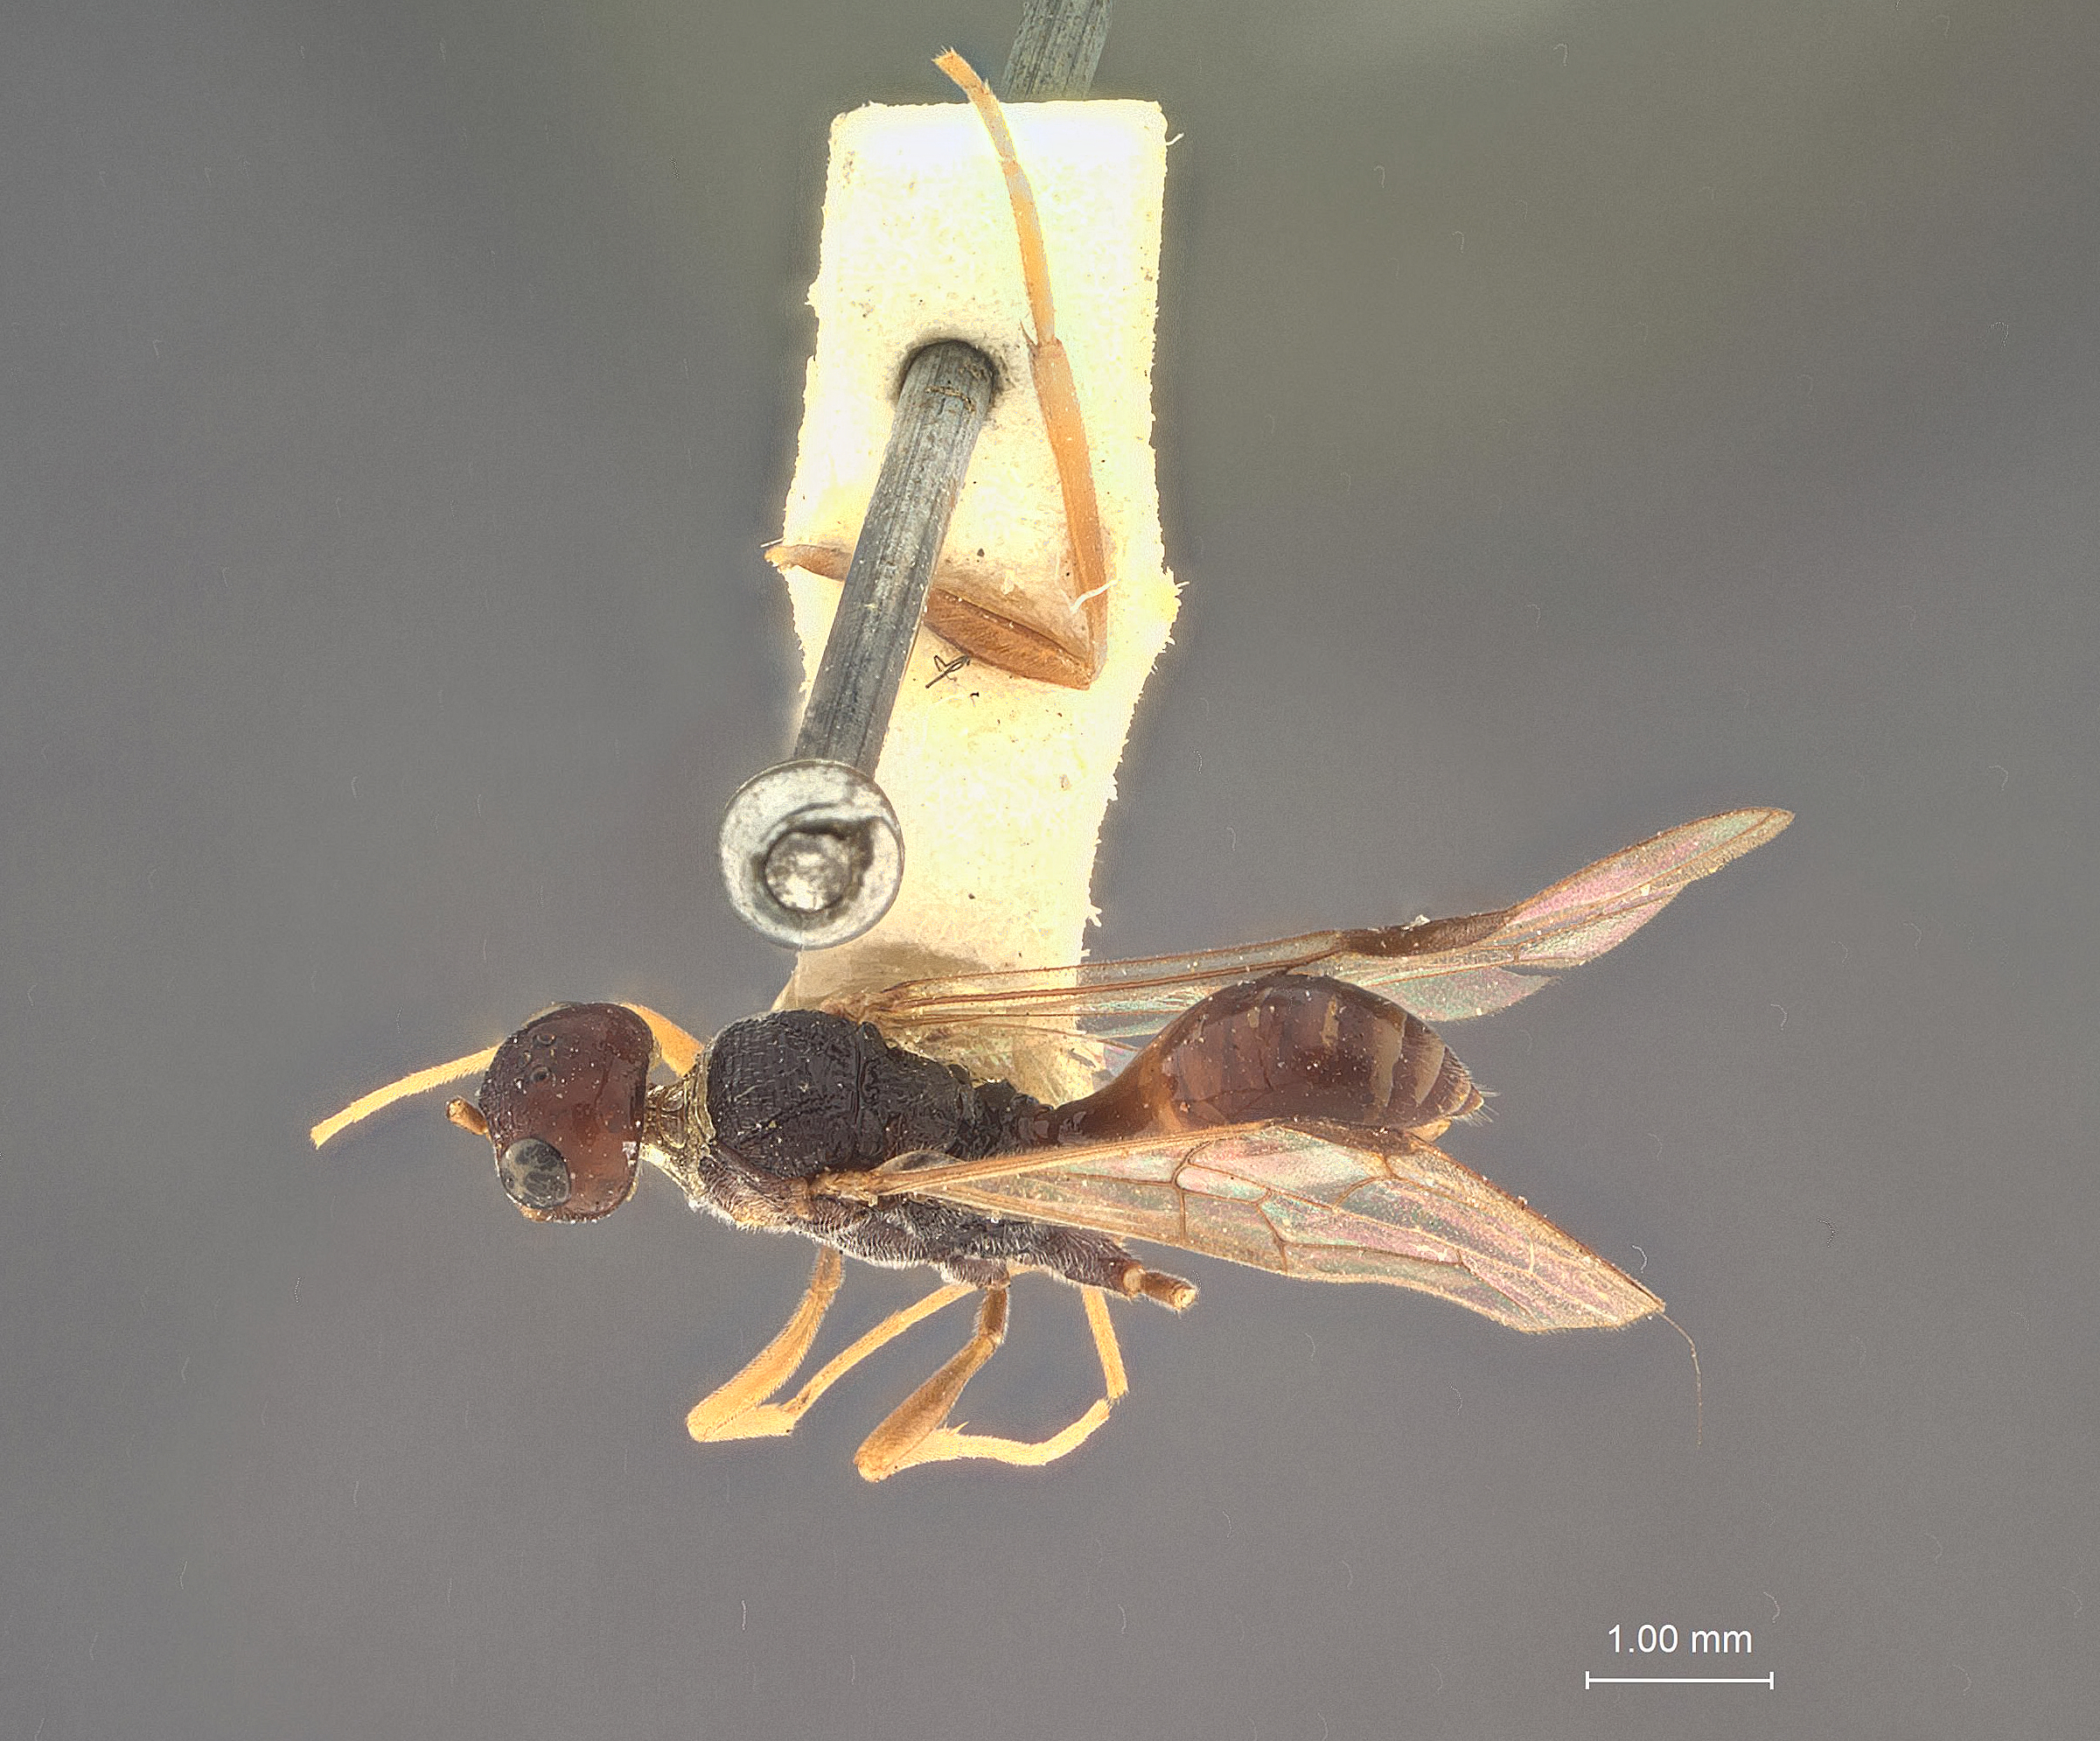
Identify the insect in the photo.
Pammegischia weedi
